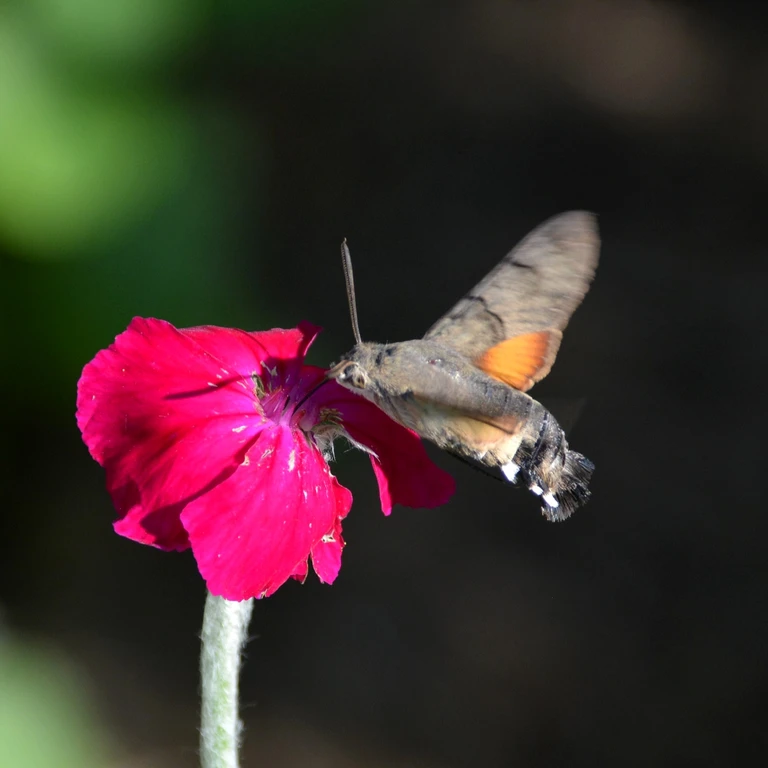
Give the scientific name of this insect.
Macroglossum stellatarum
